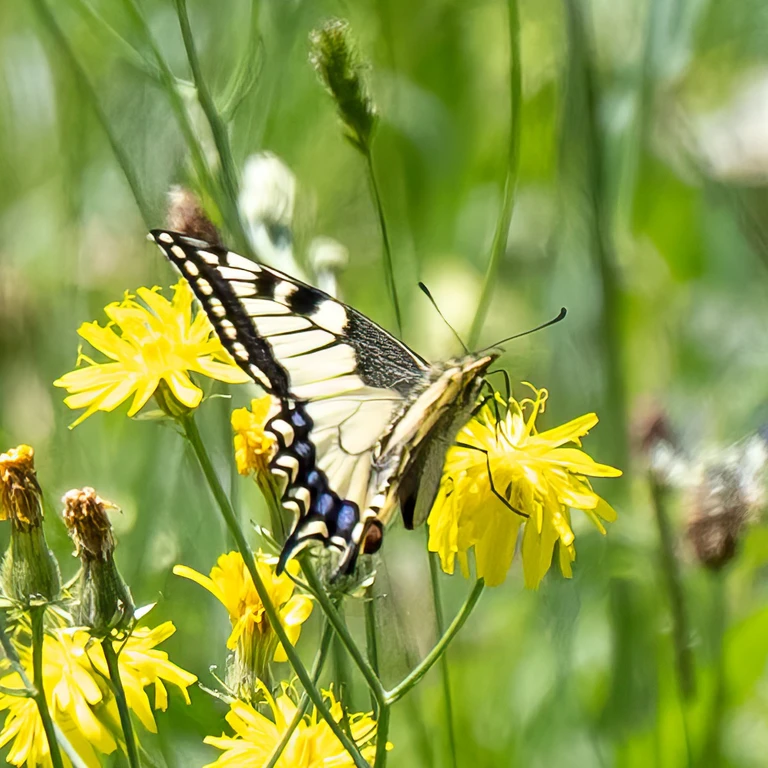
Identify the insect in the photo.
Papilio machaon
